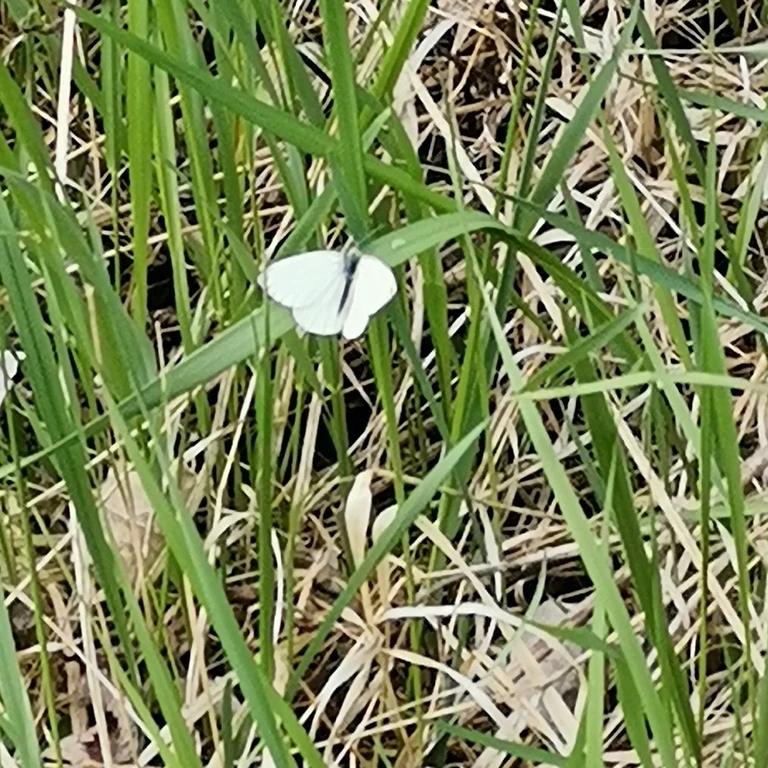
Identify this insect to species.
Pieris napi
